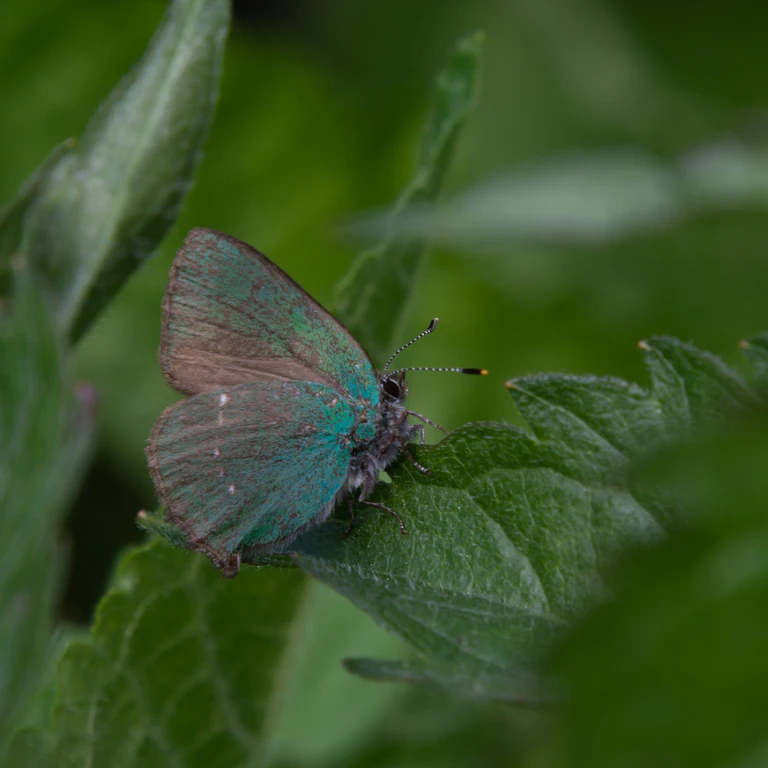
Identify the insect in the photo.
Callophrys rubi
